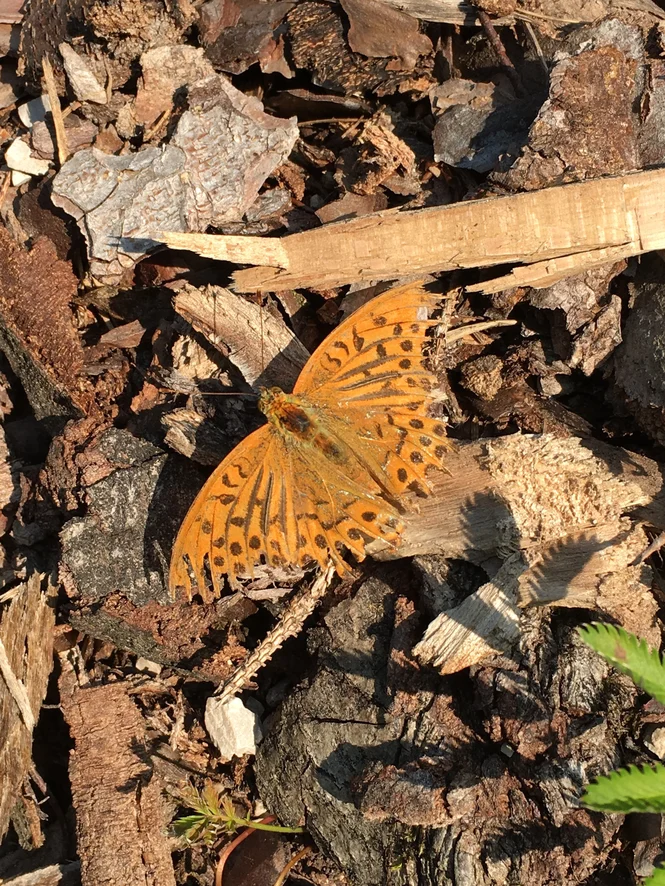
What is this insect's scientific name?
Argynnis paphia
